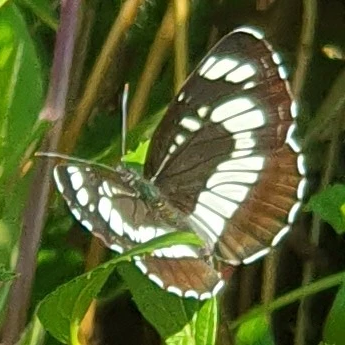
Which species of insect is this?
Neptis rivularis
